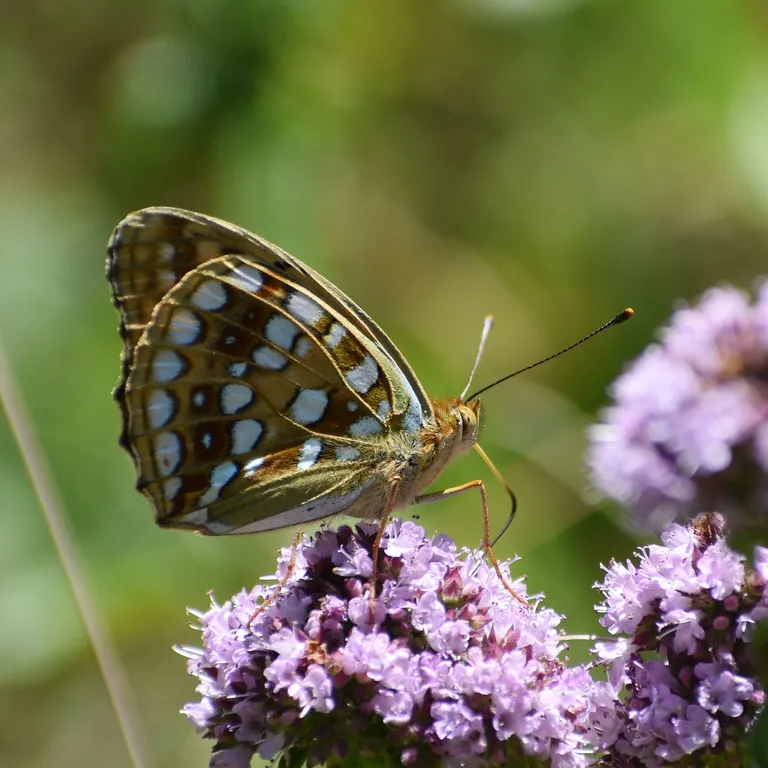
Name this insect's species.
Fabriciana adippe
